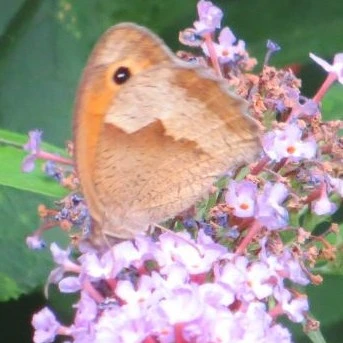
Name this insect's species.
Maniola jurtina
